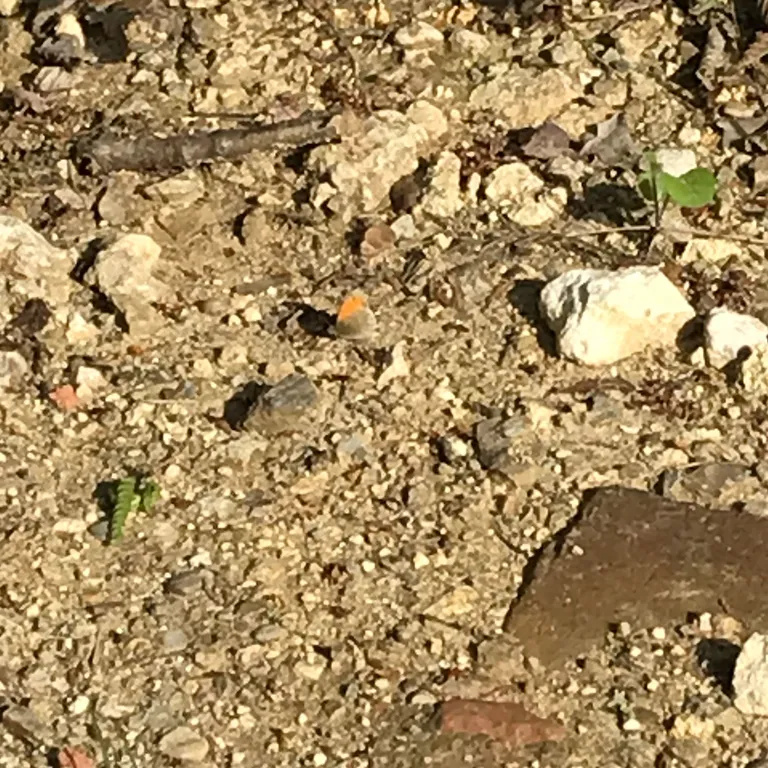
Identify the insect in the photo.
Coenonympha pamphilus
